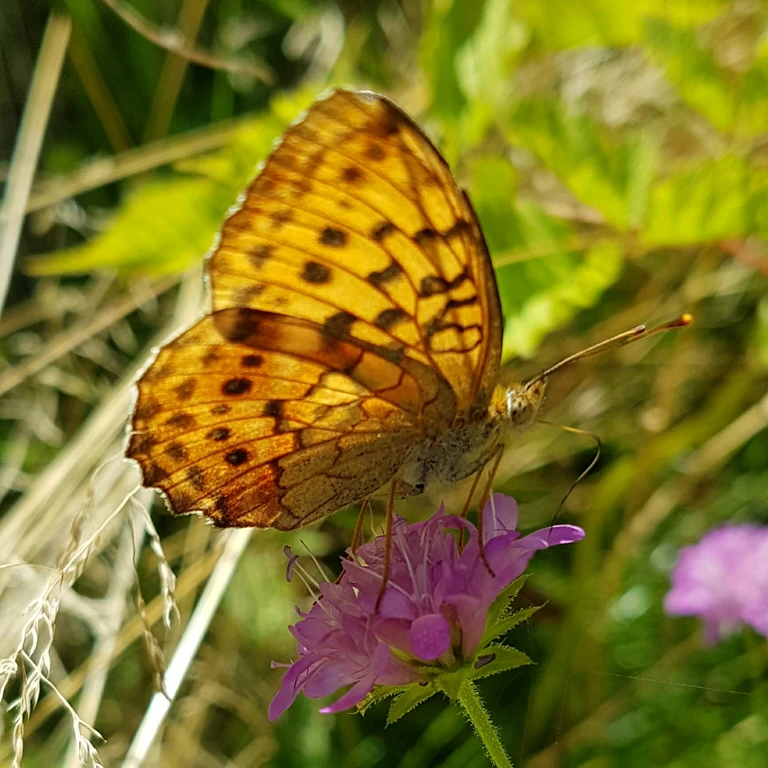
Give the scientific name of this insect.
Brenthis daphne
